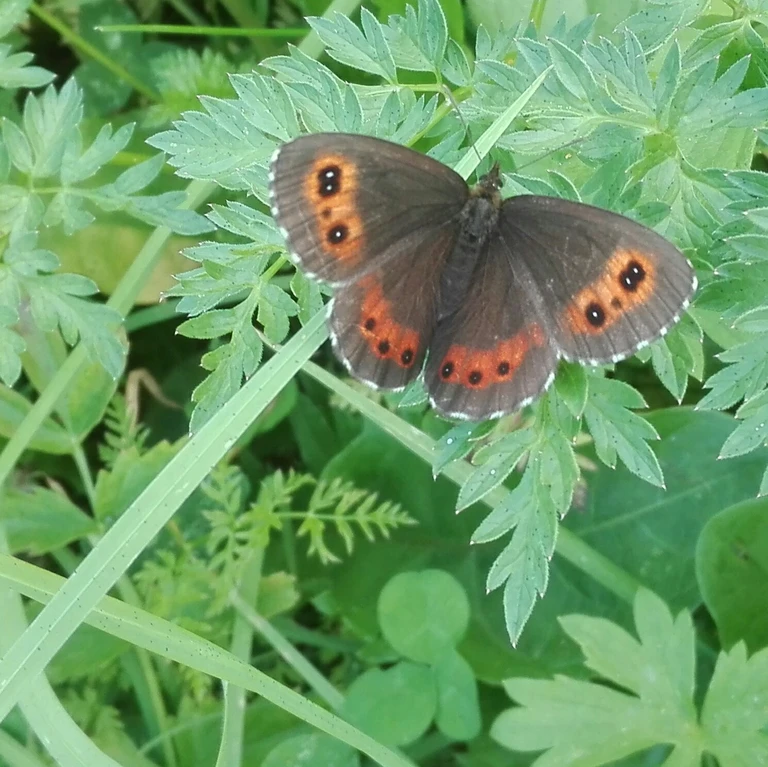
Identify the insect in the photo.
Erebia ligea
